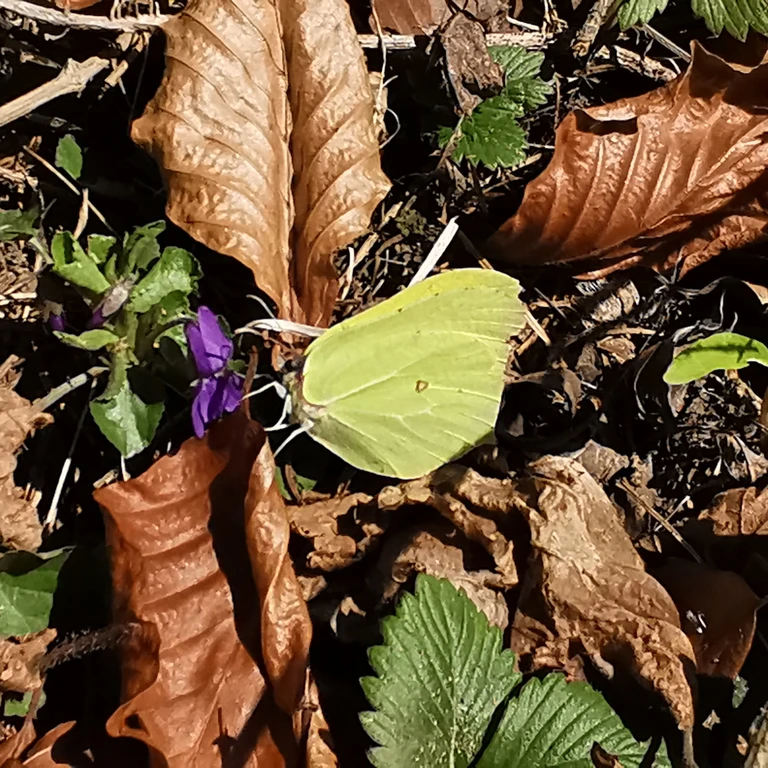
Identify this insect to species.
Gonepteryx rhamni
